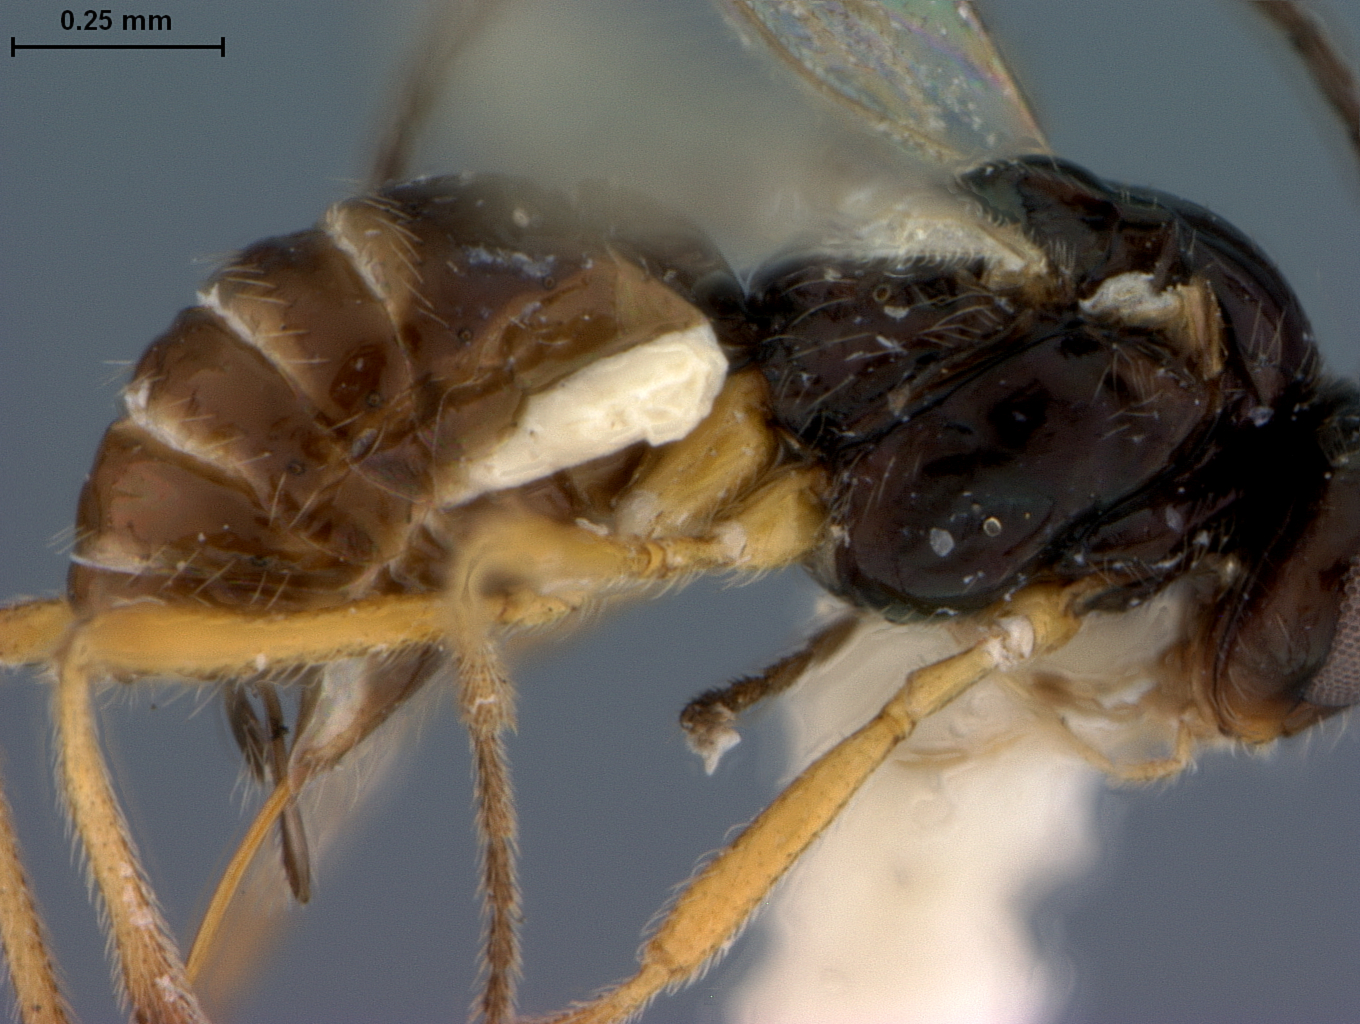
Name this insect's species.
Opius chapini
